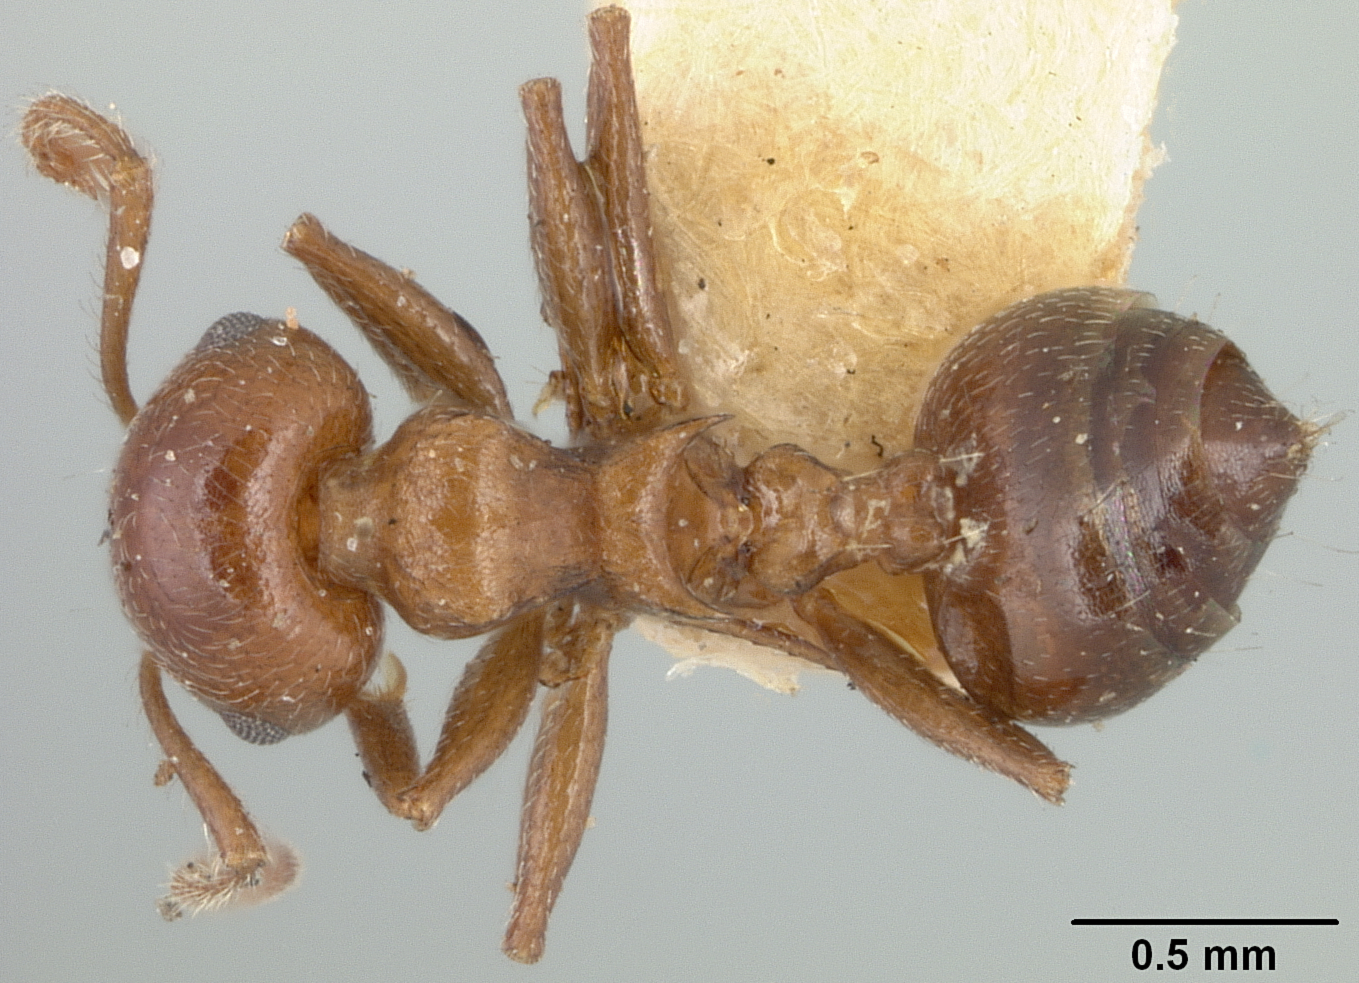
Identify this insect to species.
Crematogaster manni
